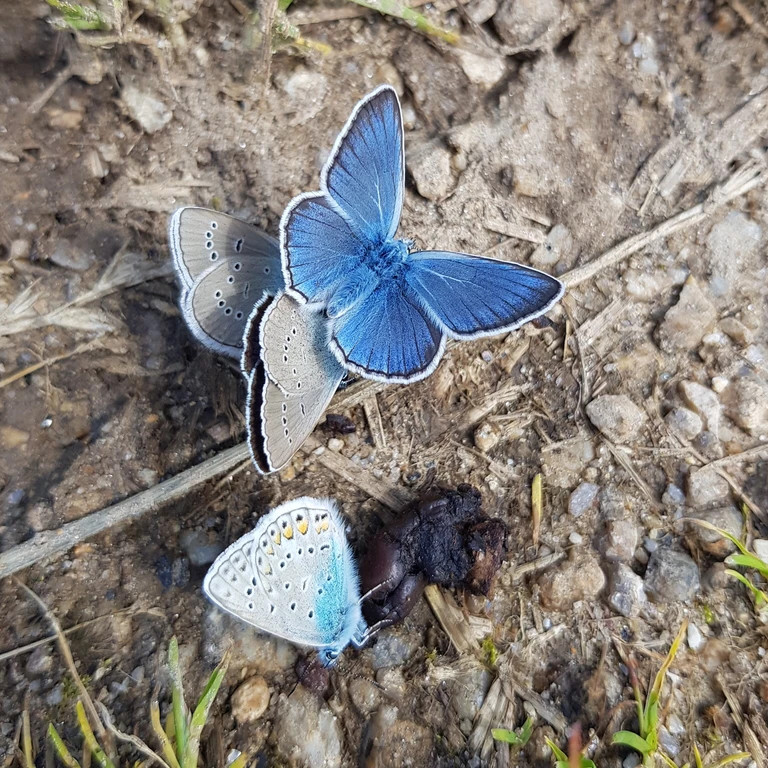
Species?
Cyaniris semiargus
